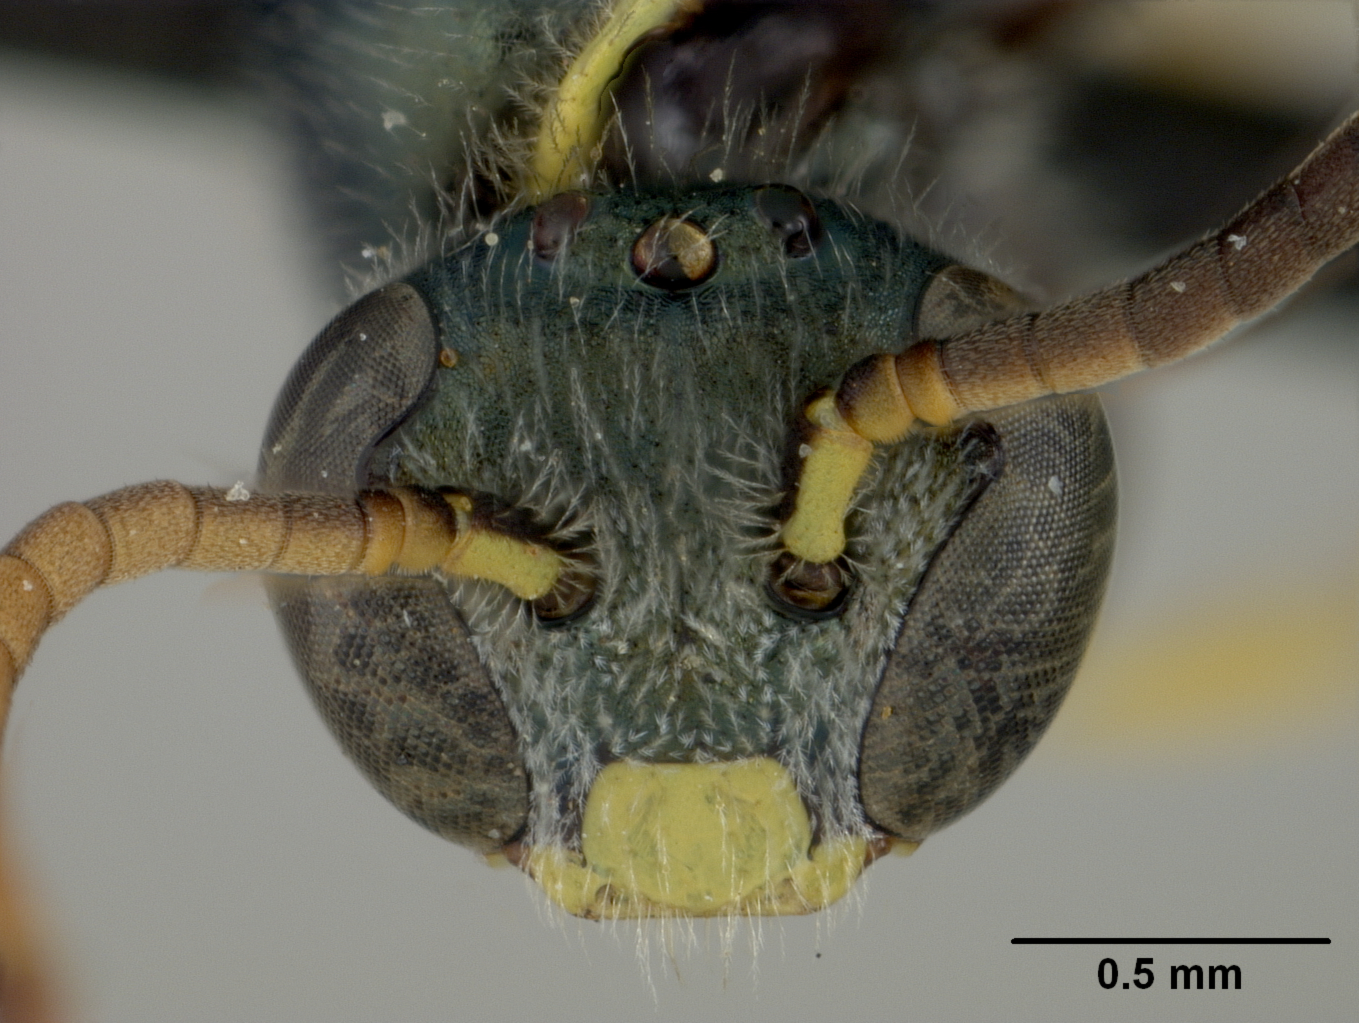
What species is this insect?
Nomioides nanensis
